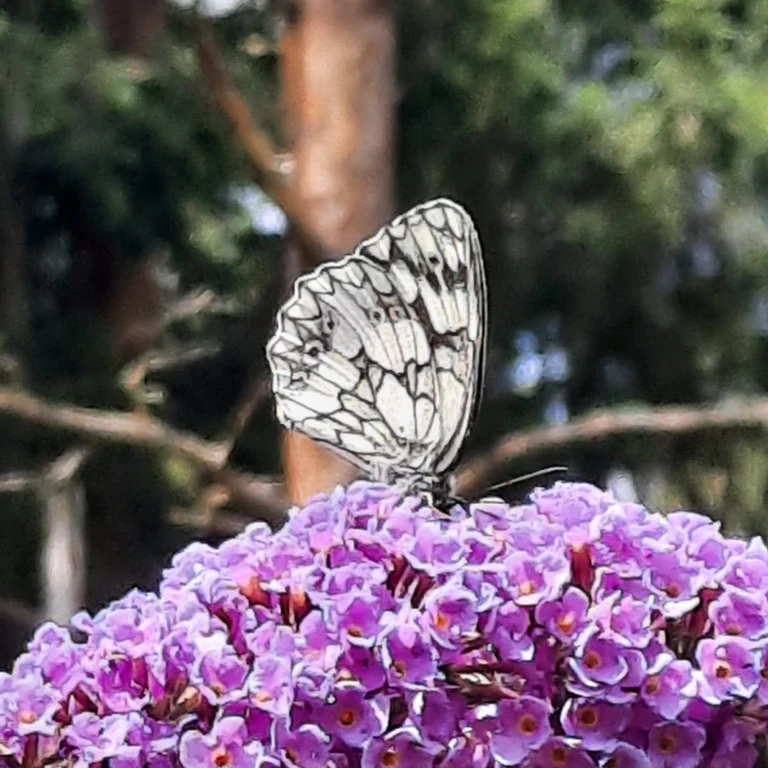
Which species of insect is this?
Melanargia galathea
